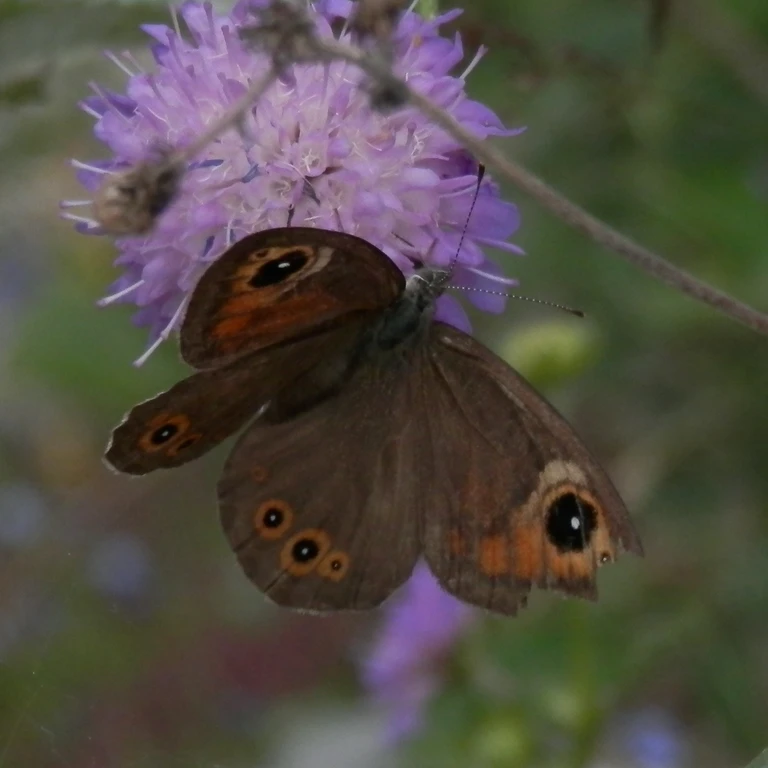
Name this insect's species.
Lasiommata maera (also Pararge maera)
